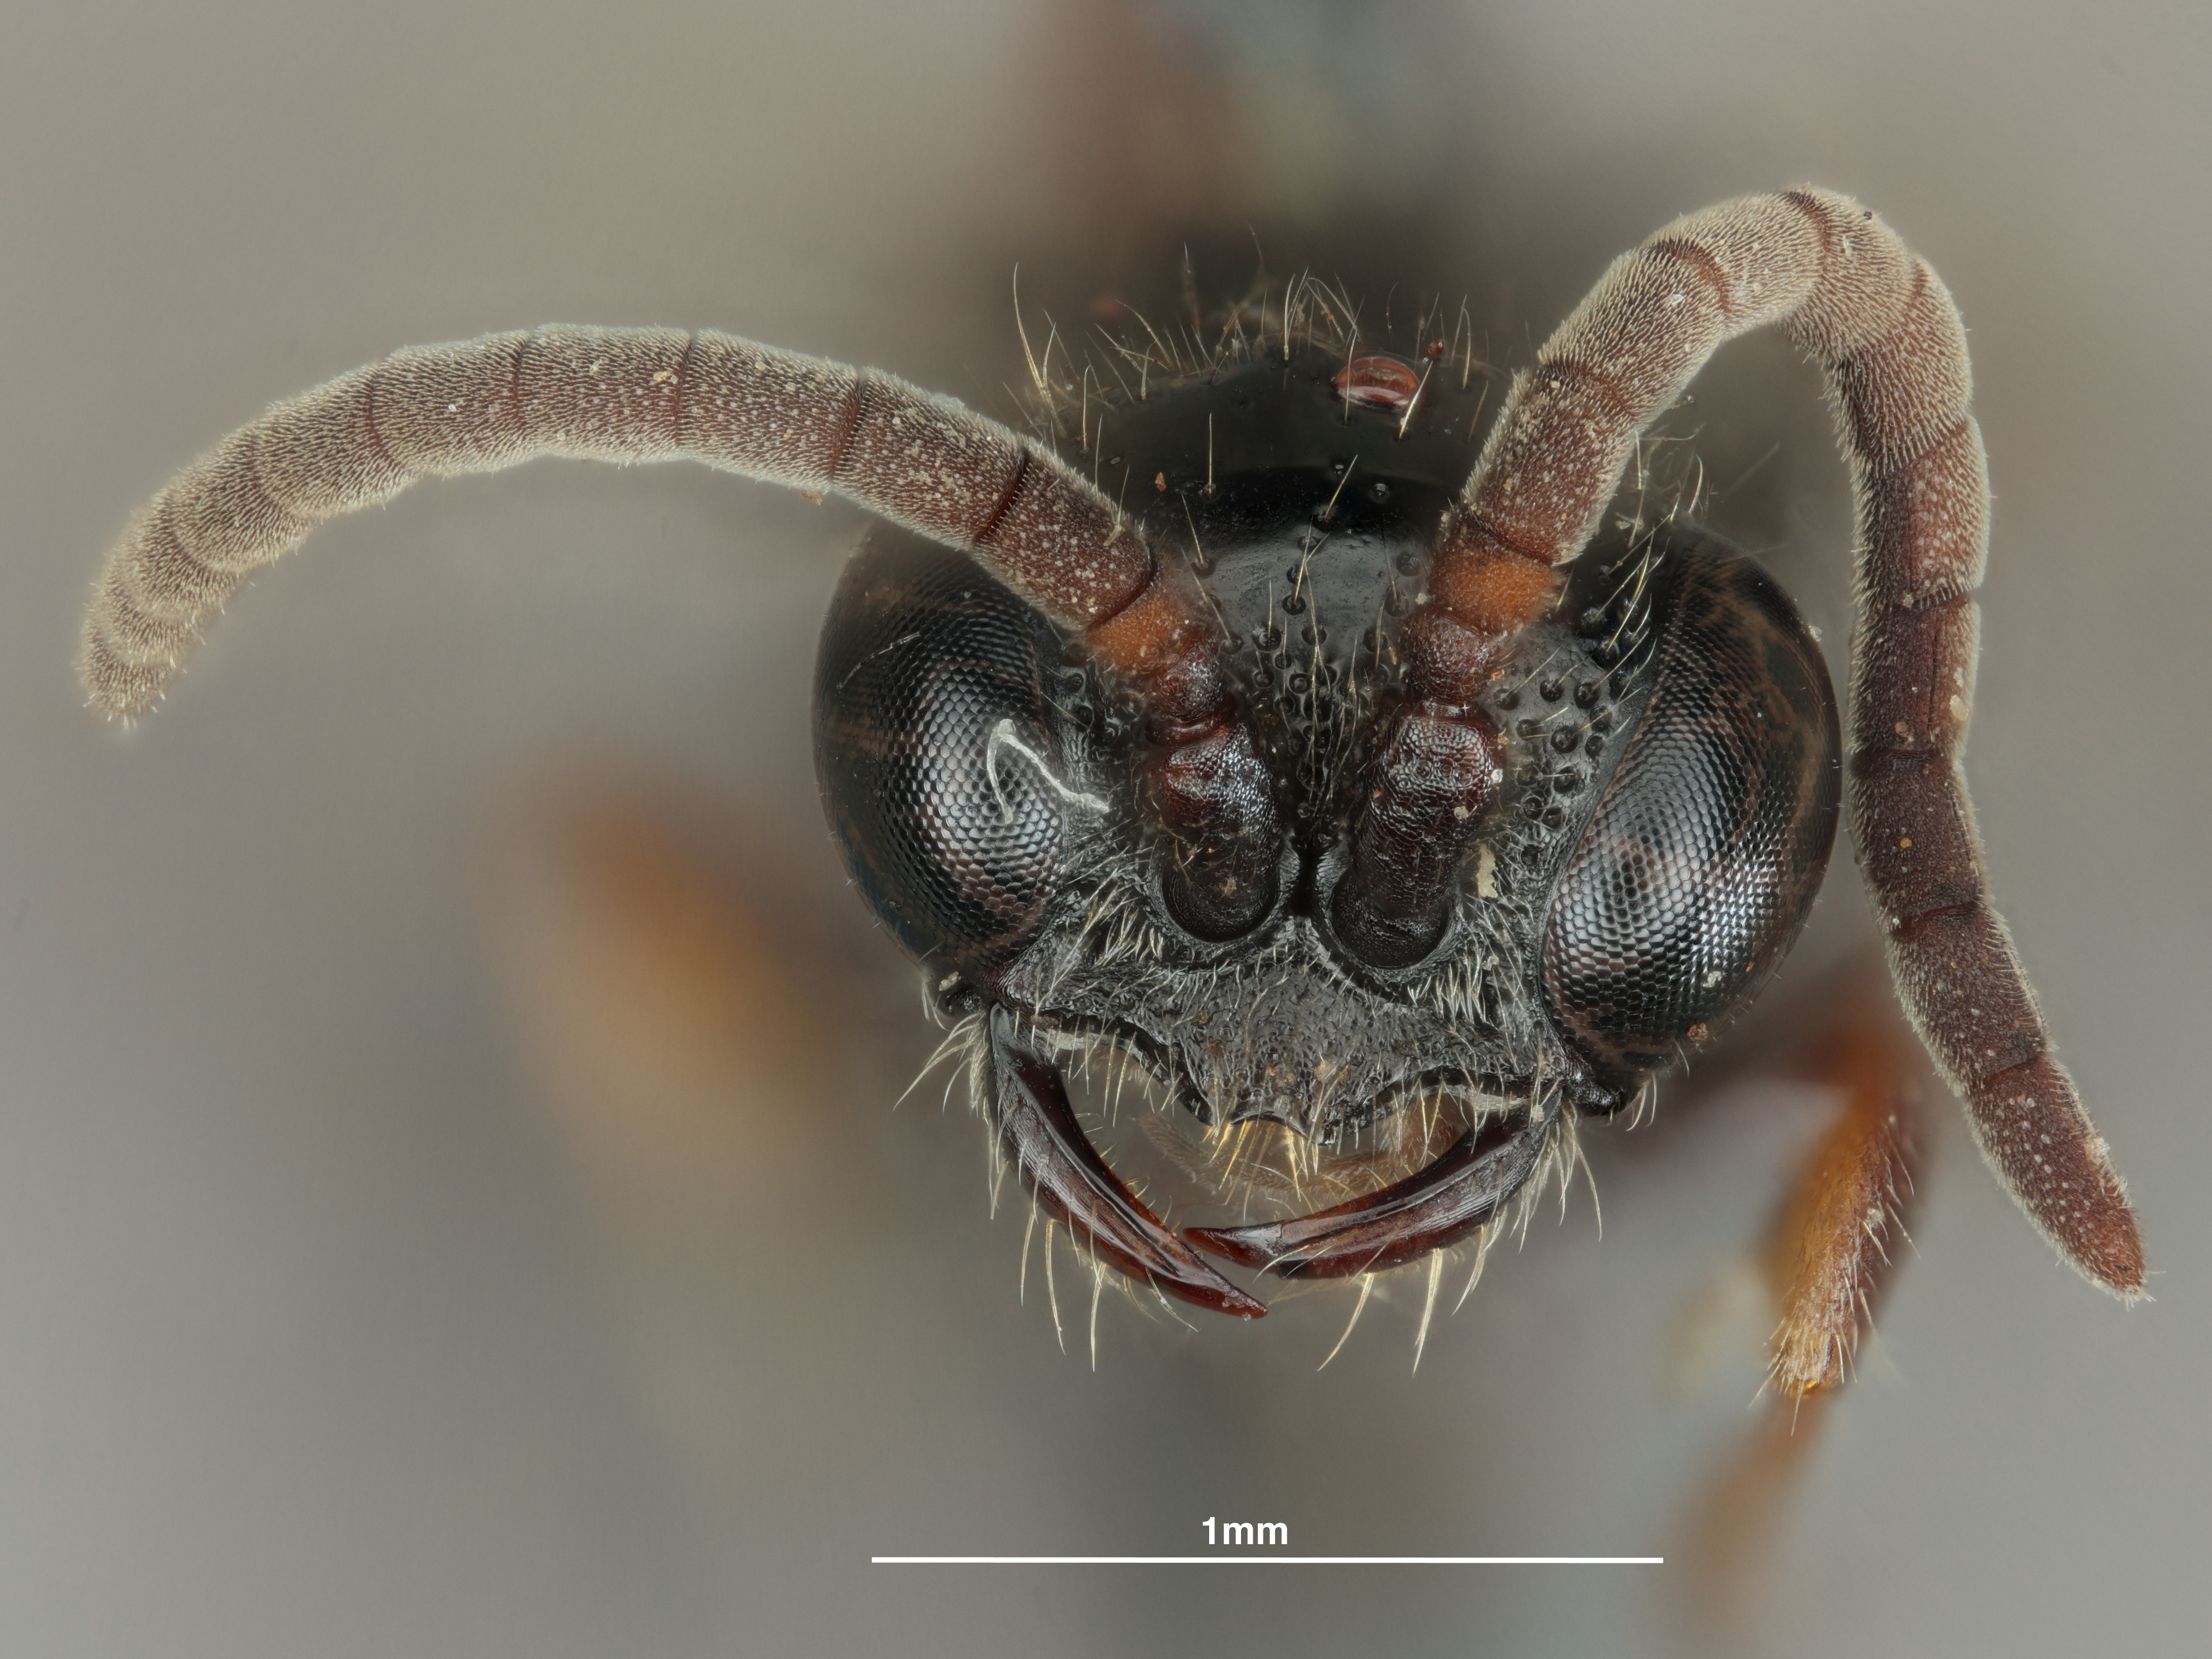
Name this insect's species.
Tiphia tegelonga
